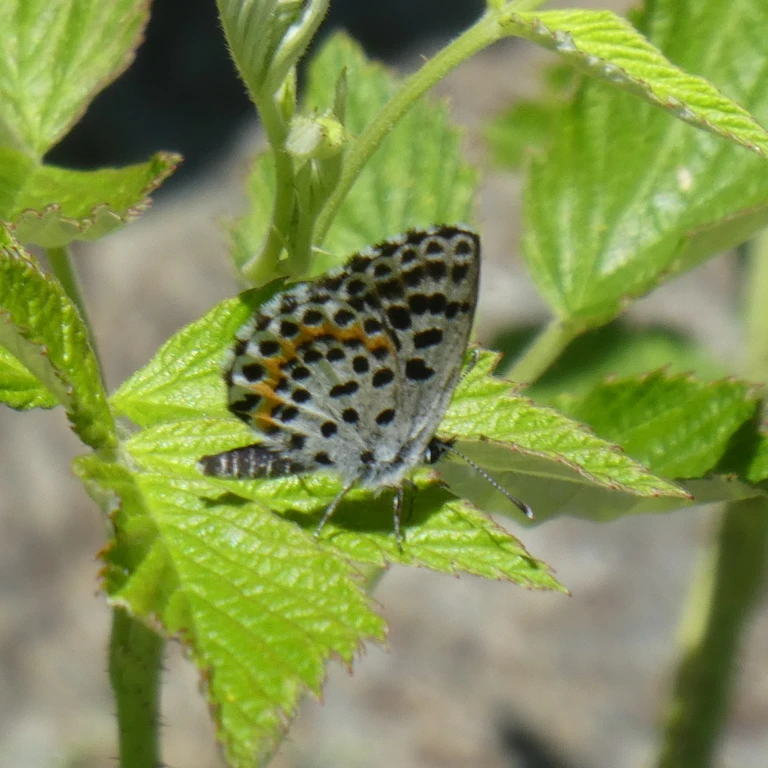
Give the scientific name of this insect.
Scolitantides orion
